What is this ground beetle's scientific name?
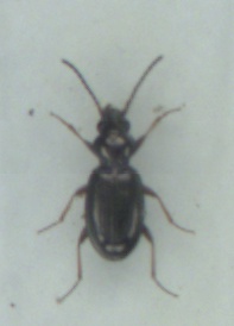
Bembidion lampros
